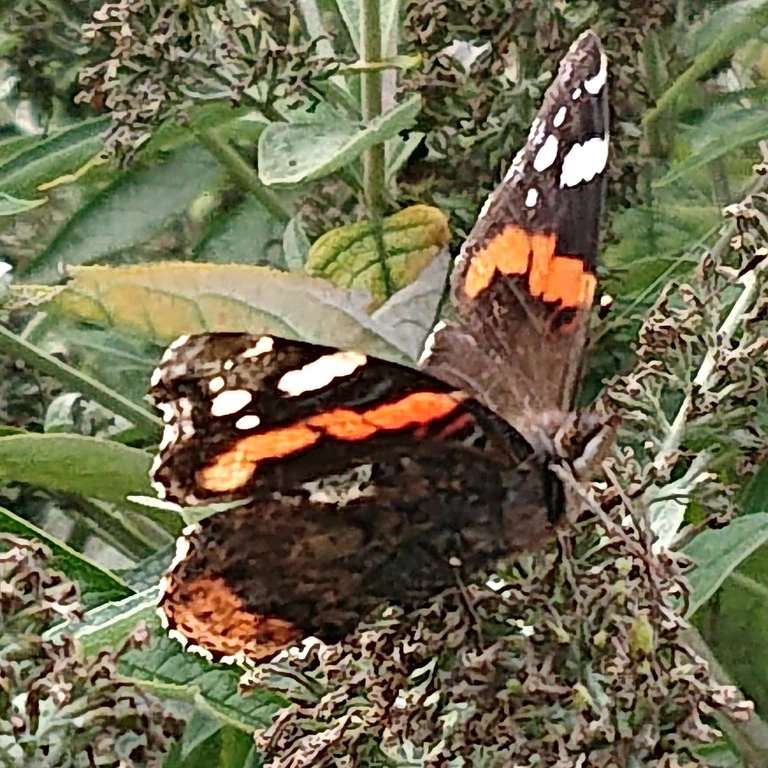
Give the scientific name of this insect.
Vanessa atalanta
